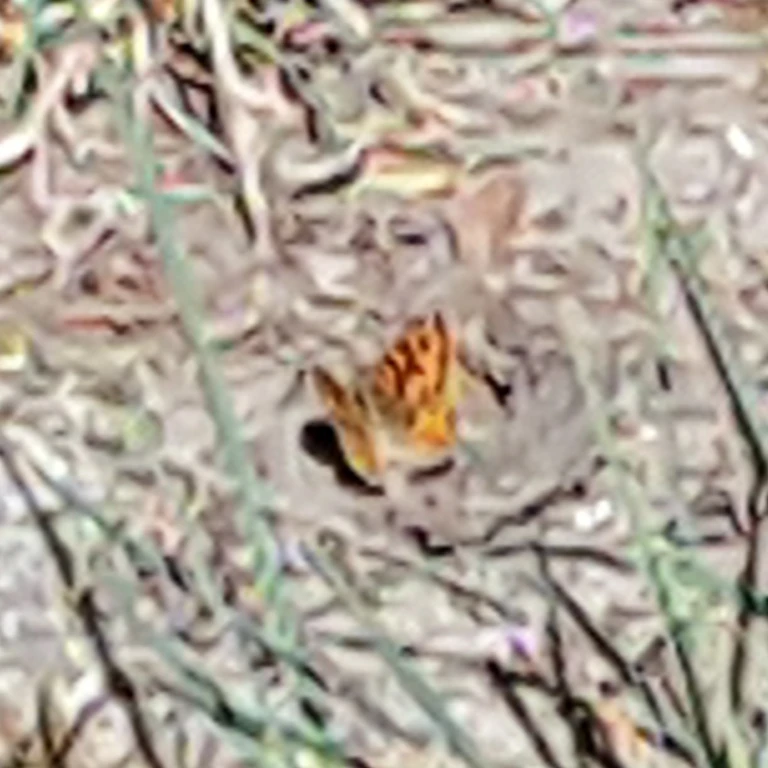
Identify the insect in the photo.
Lasiommata megera (also Pararge megera)
